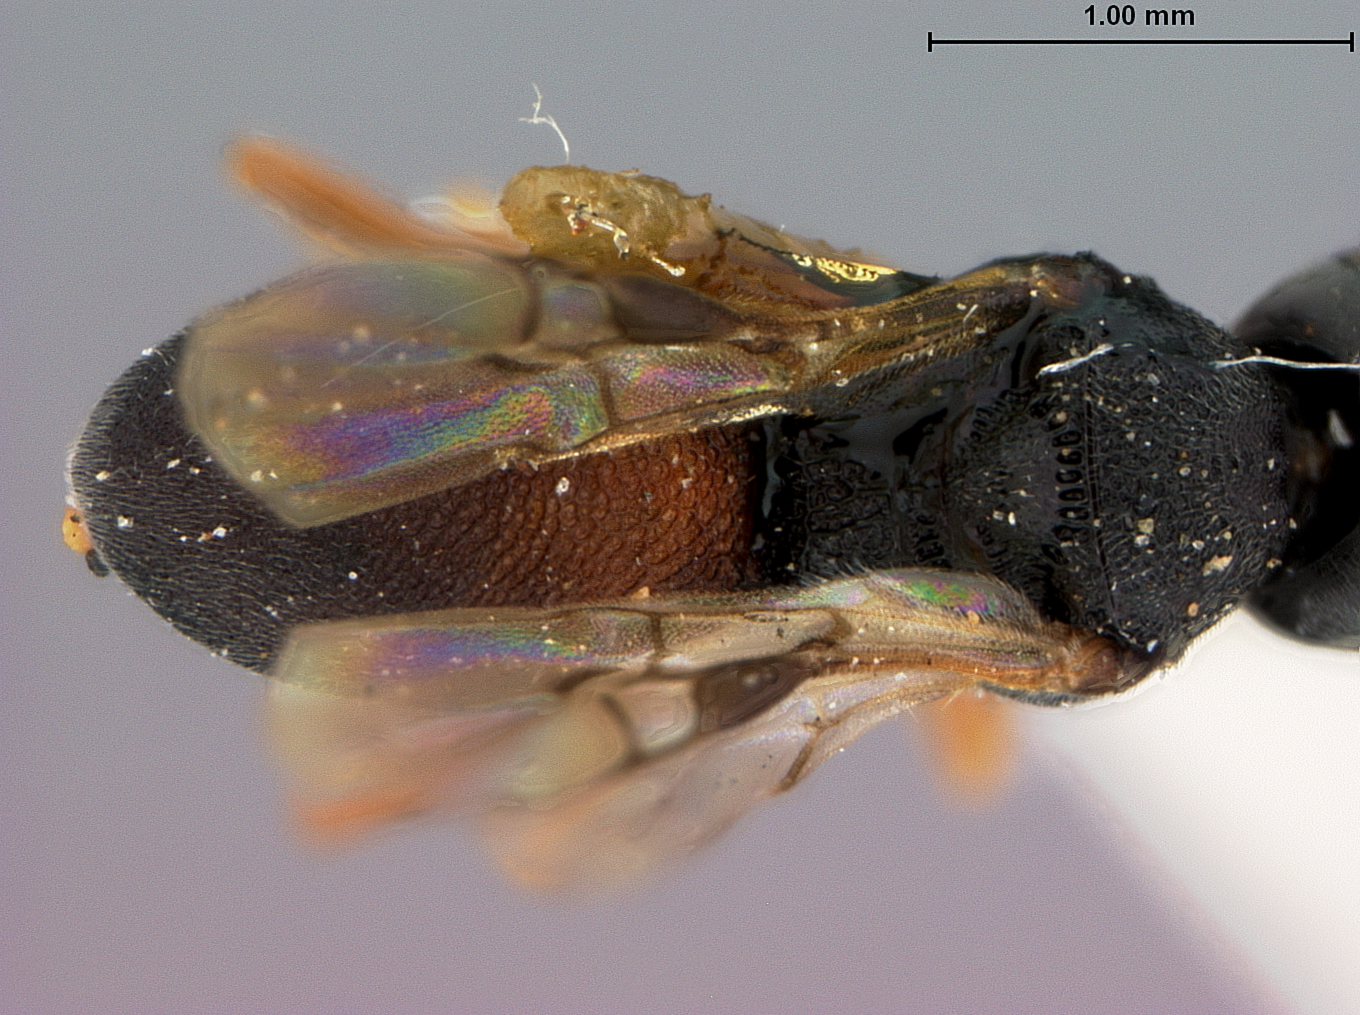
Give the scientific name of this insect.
Chelonus dolicocephalus
